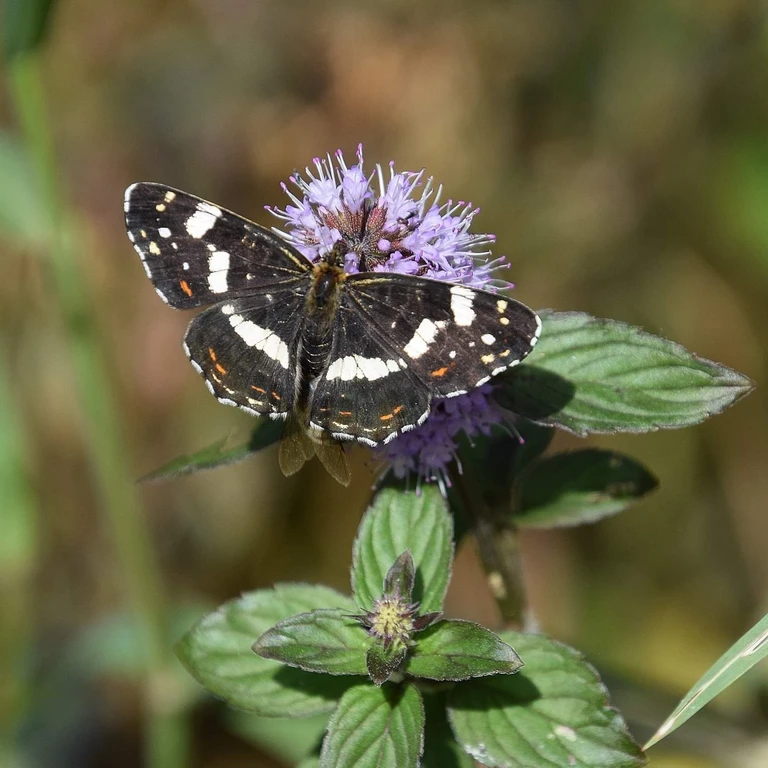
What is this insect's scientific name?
Araschnia levana
